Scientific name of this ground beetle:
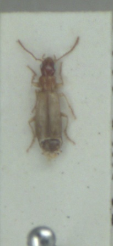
Paradromius linearis
